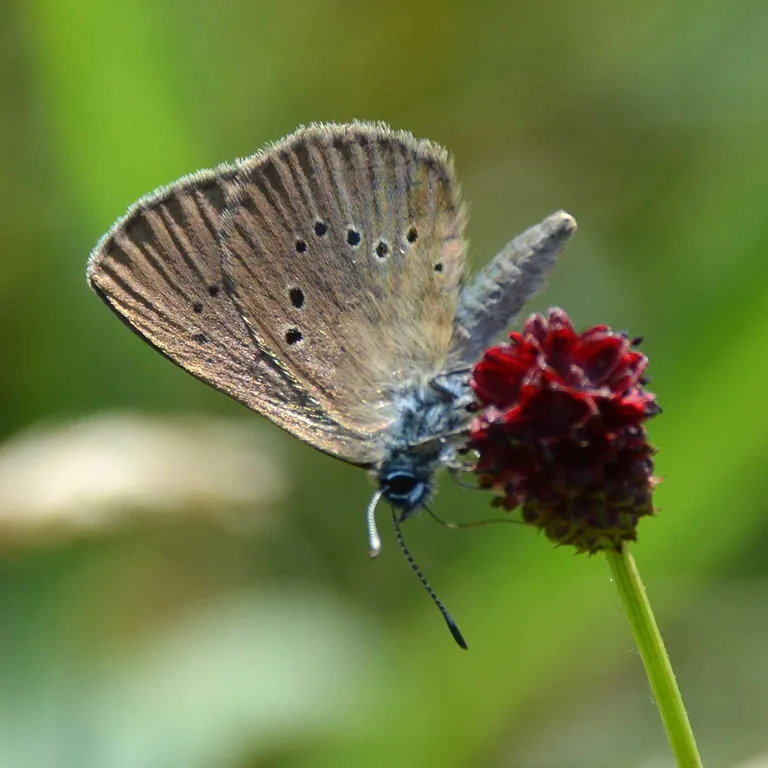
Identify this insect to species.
Phengaris nausithous (also Maculinea nausithous)
